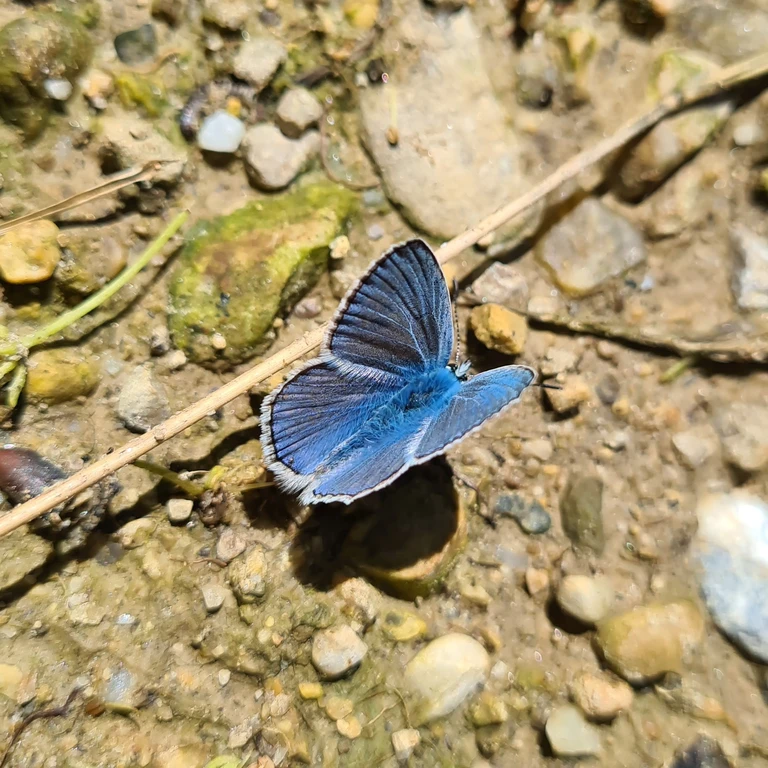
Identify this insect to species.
Polyommatus icarus
